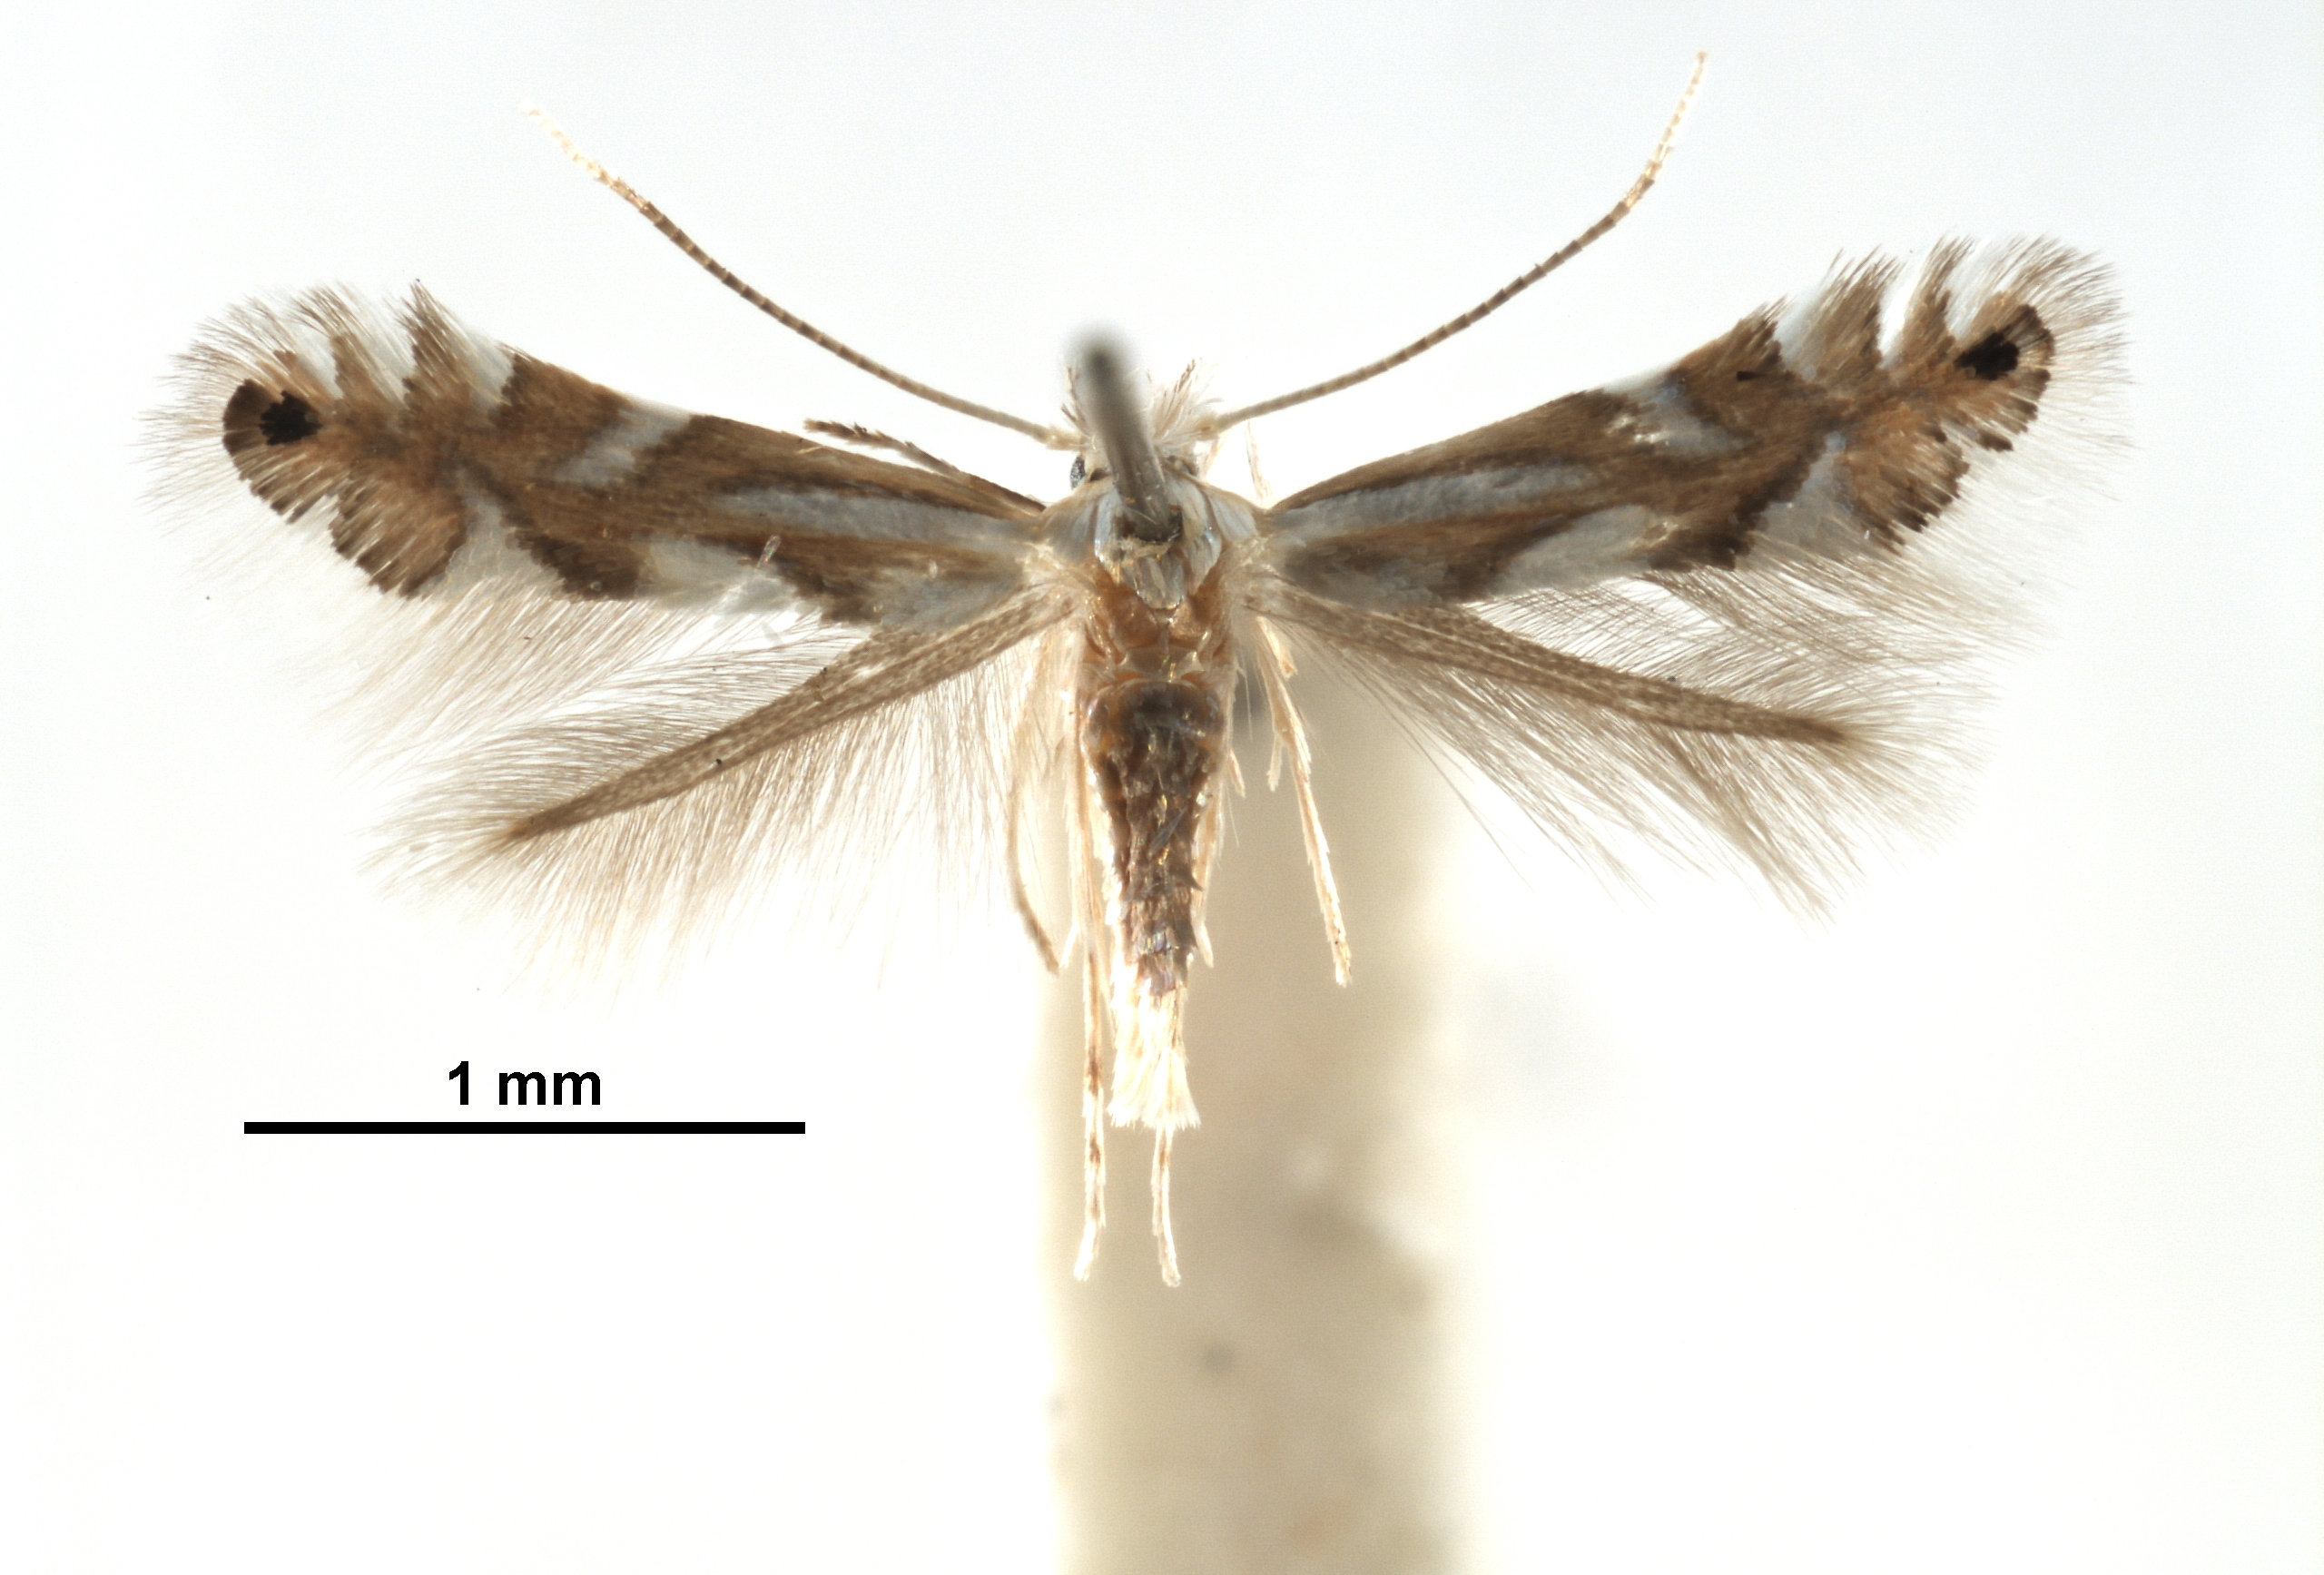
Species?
Phyllonorycter alniella
